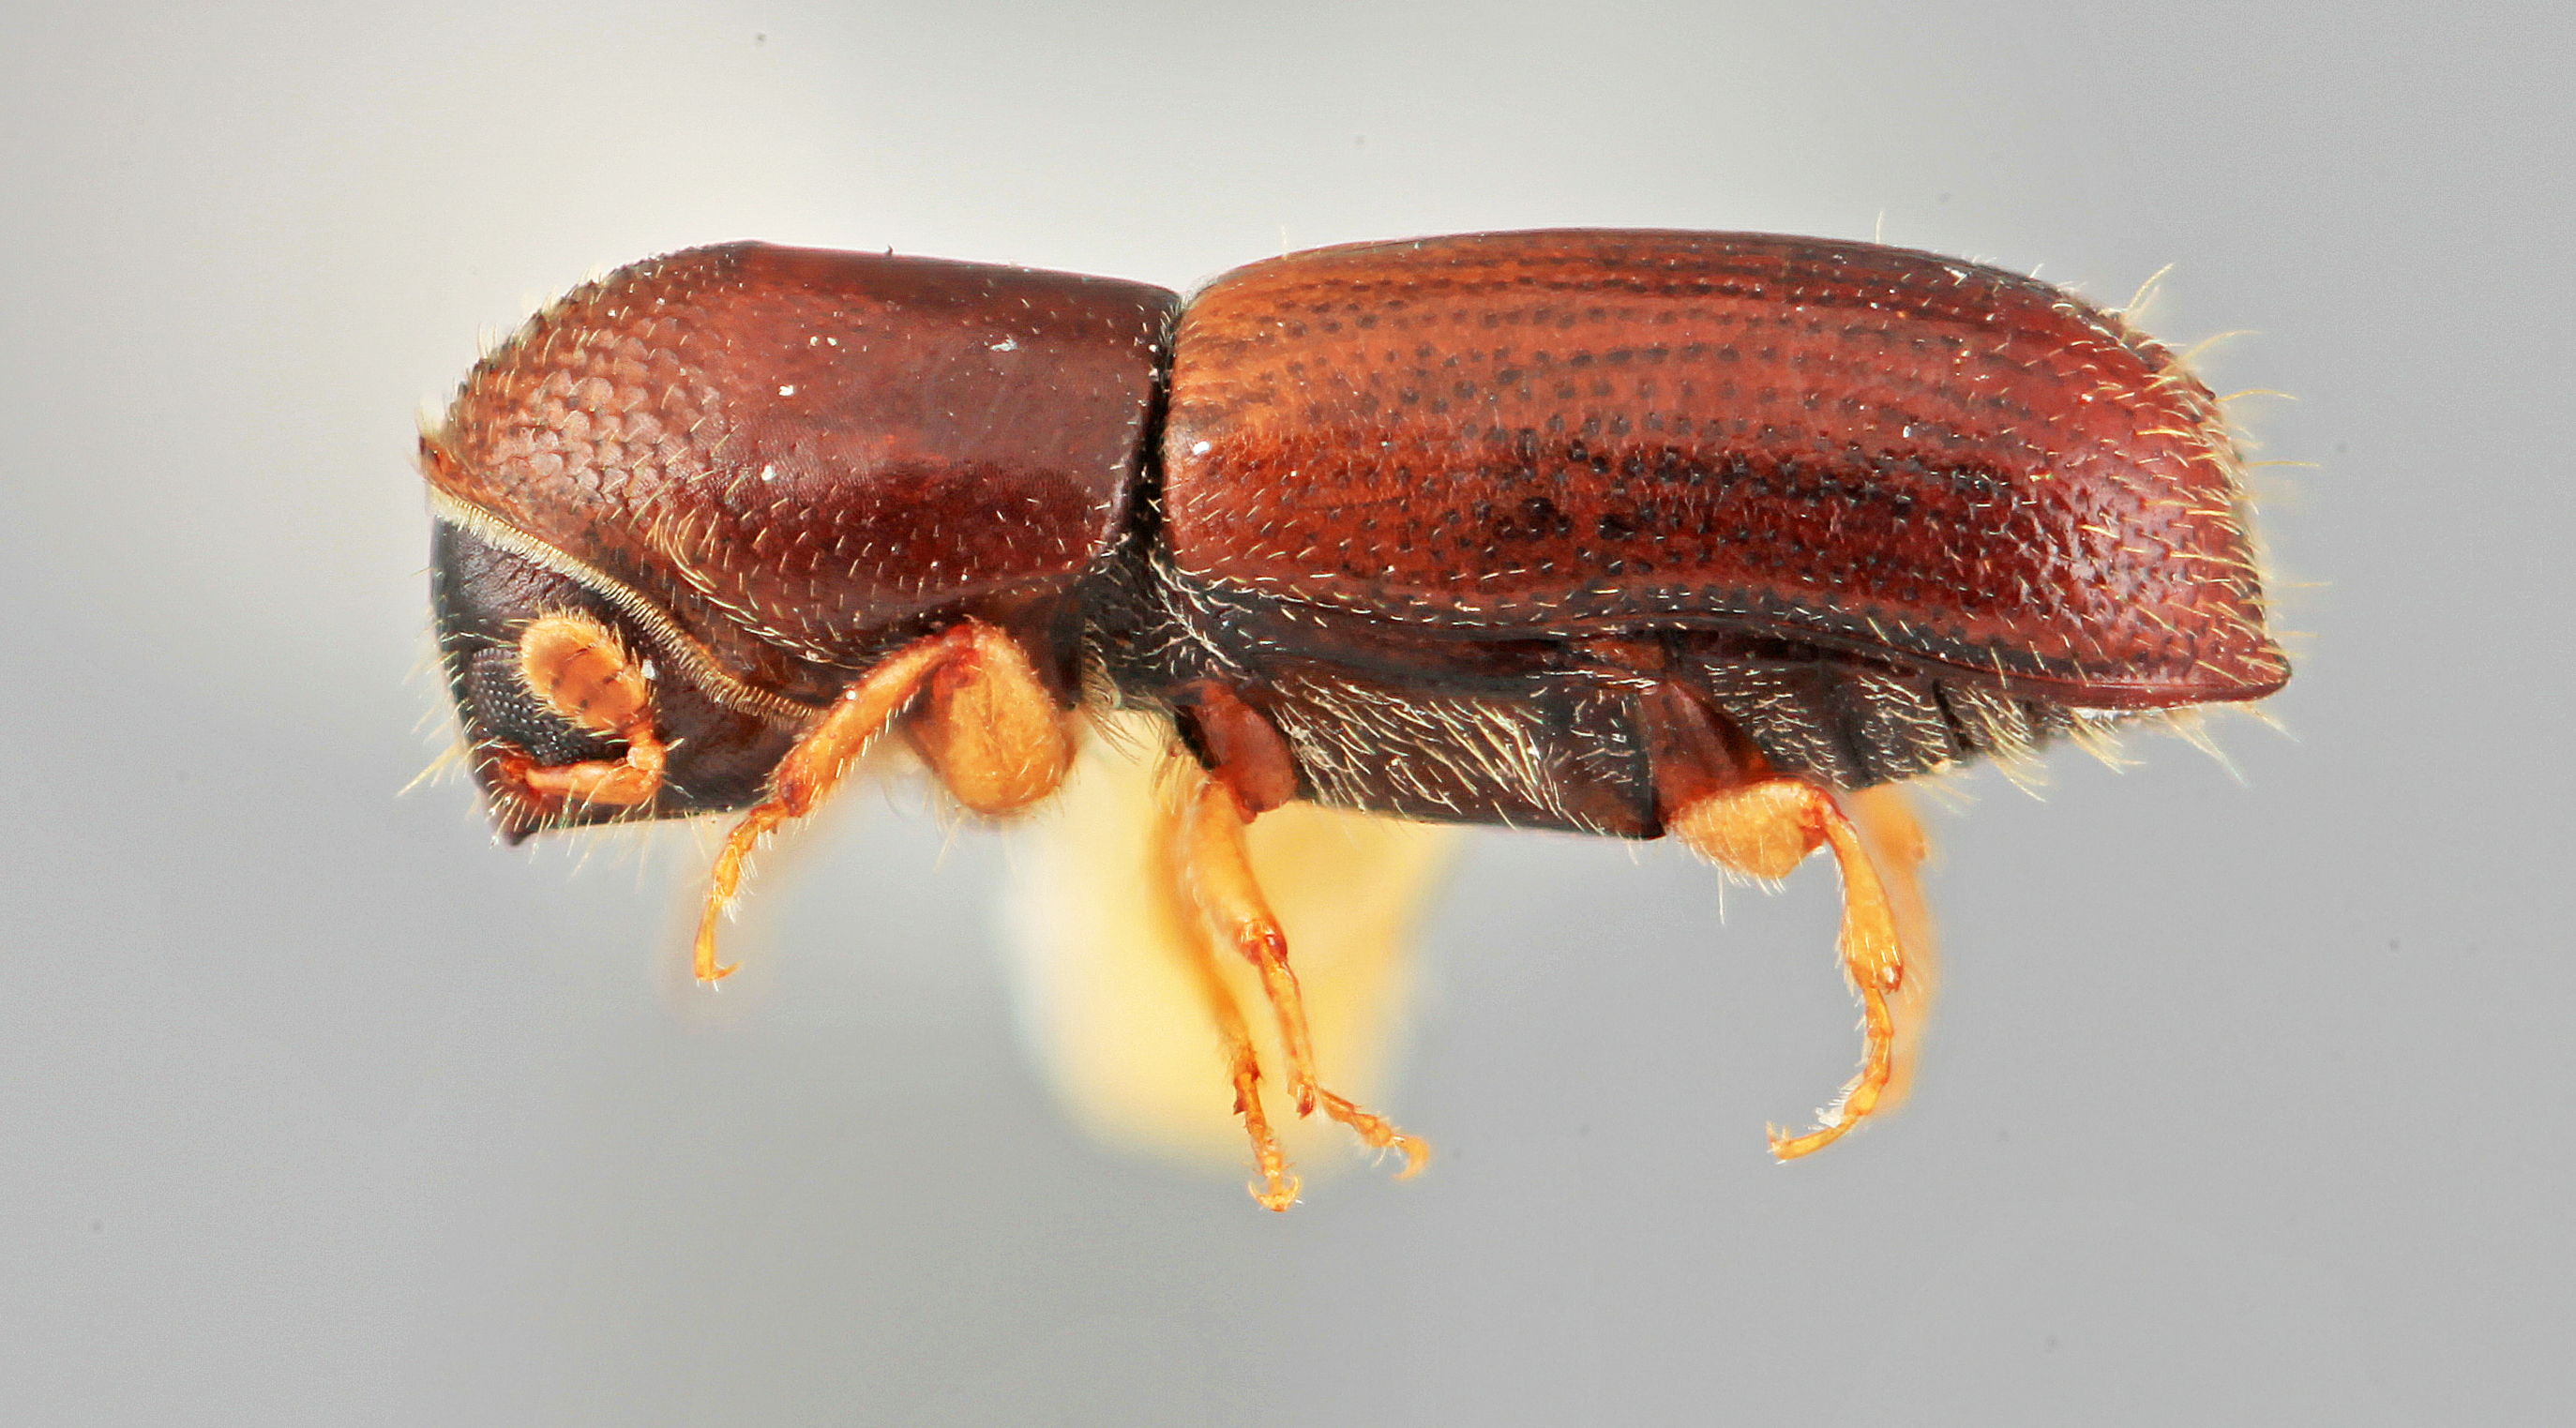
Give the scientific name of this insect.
Gnathotrichus perniciosus
